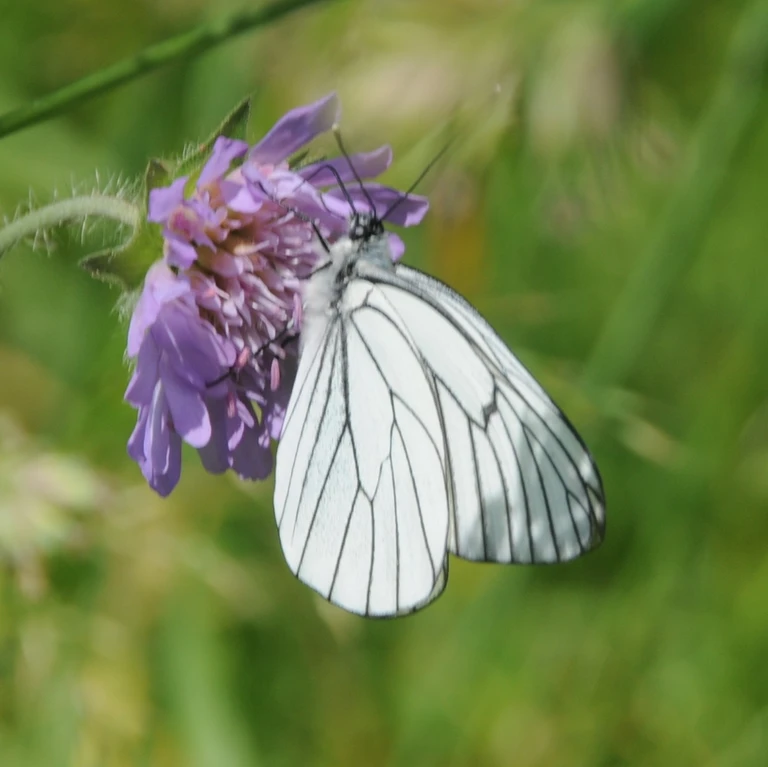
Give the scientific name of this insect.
Aporia crataegi
